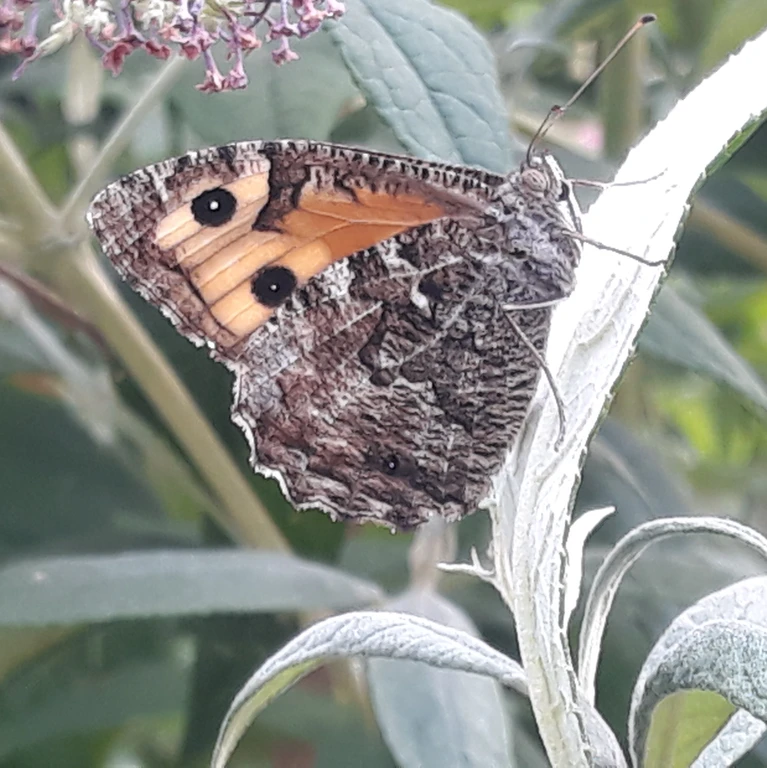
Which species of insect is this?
Hipparchia semele
